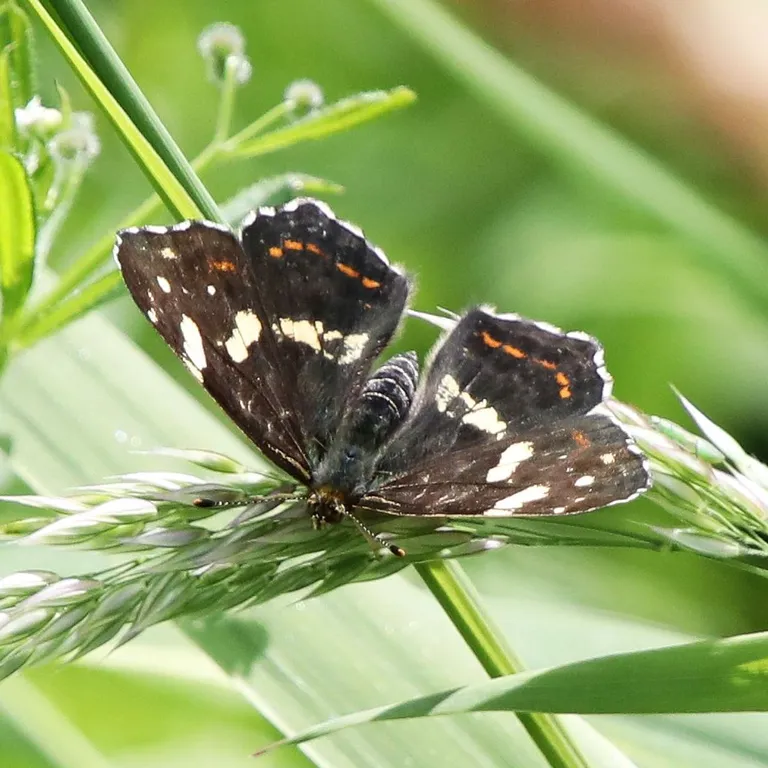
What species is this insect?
Araschnia levana
